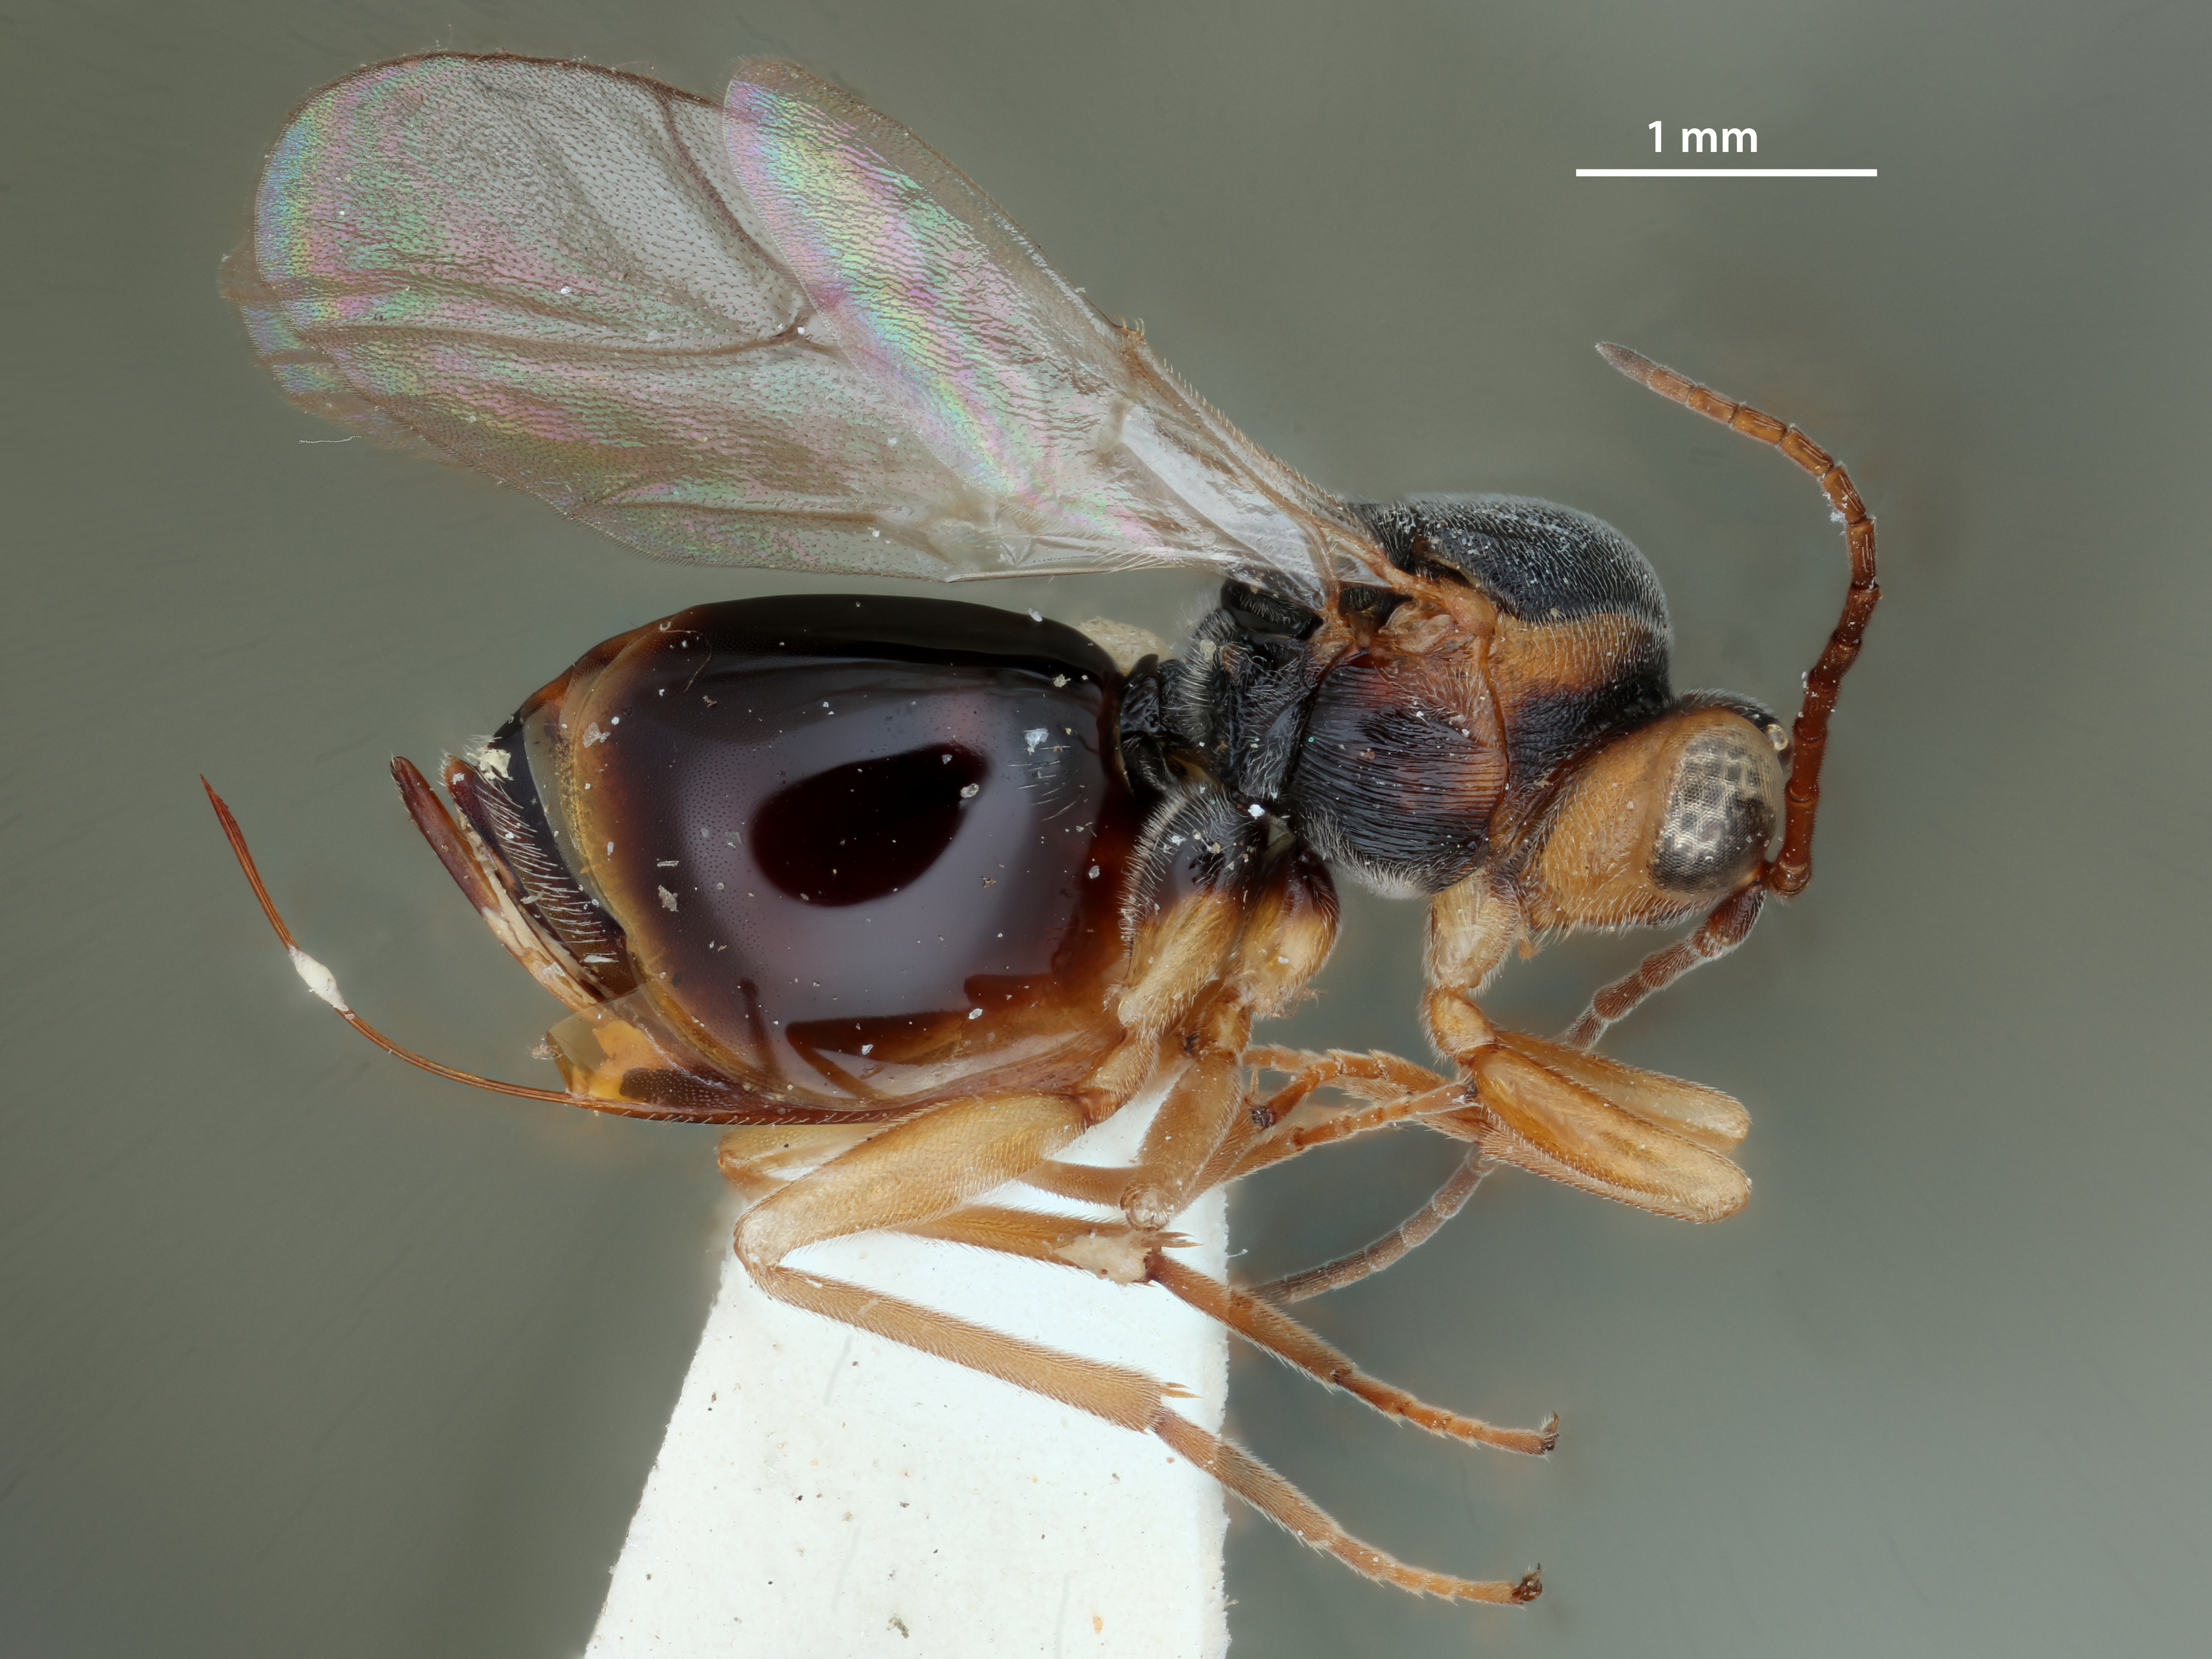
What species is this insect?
Synergus magnificus
